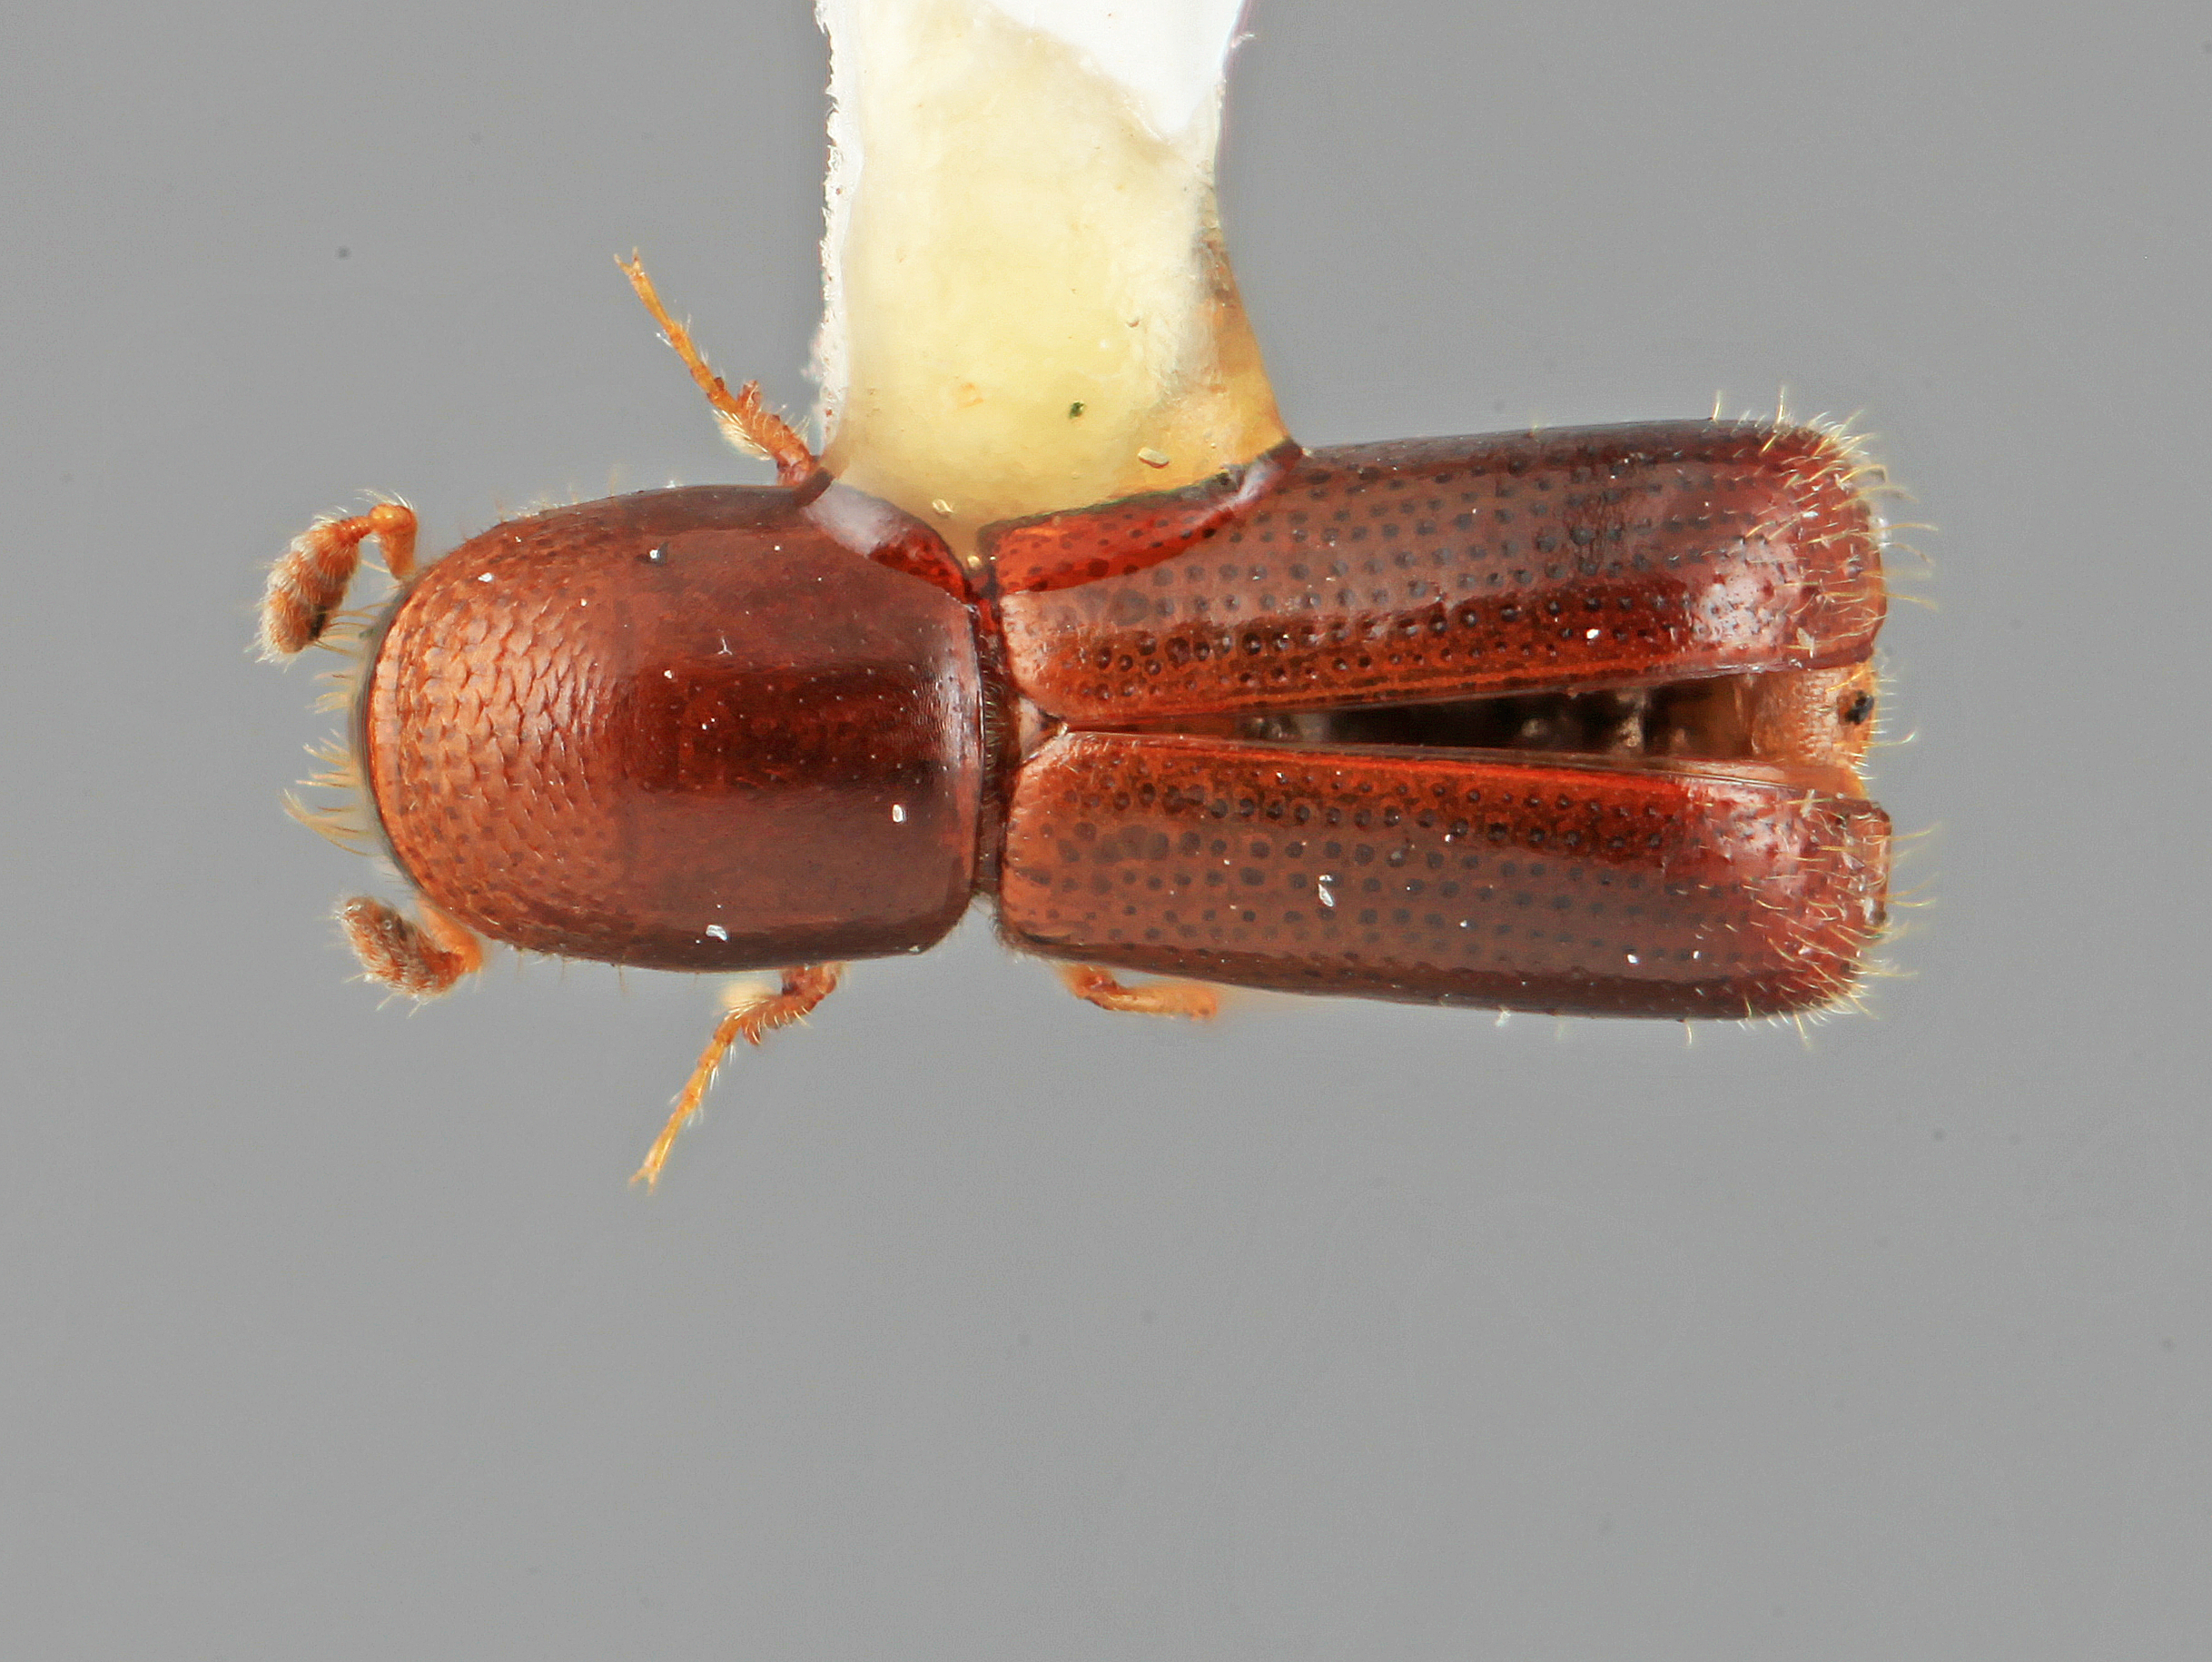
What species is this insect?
Gnathotrupes crecentus
